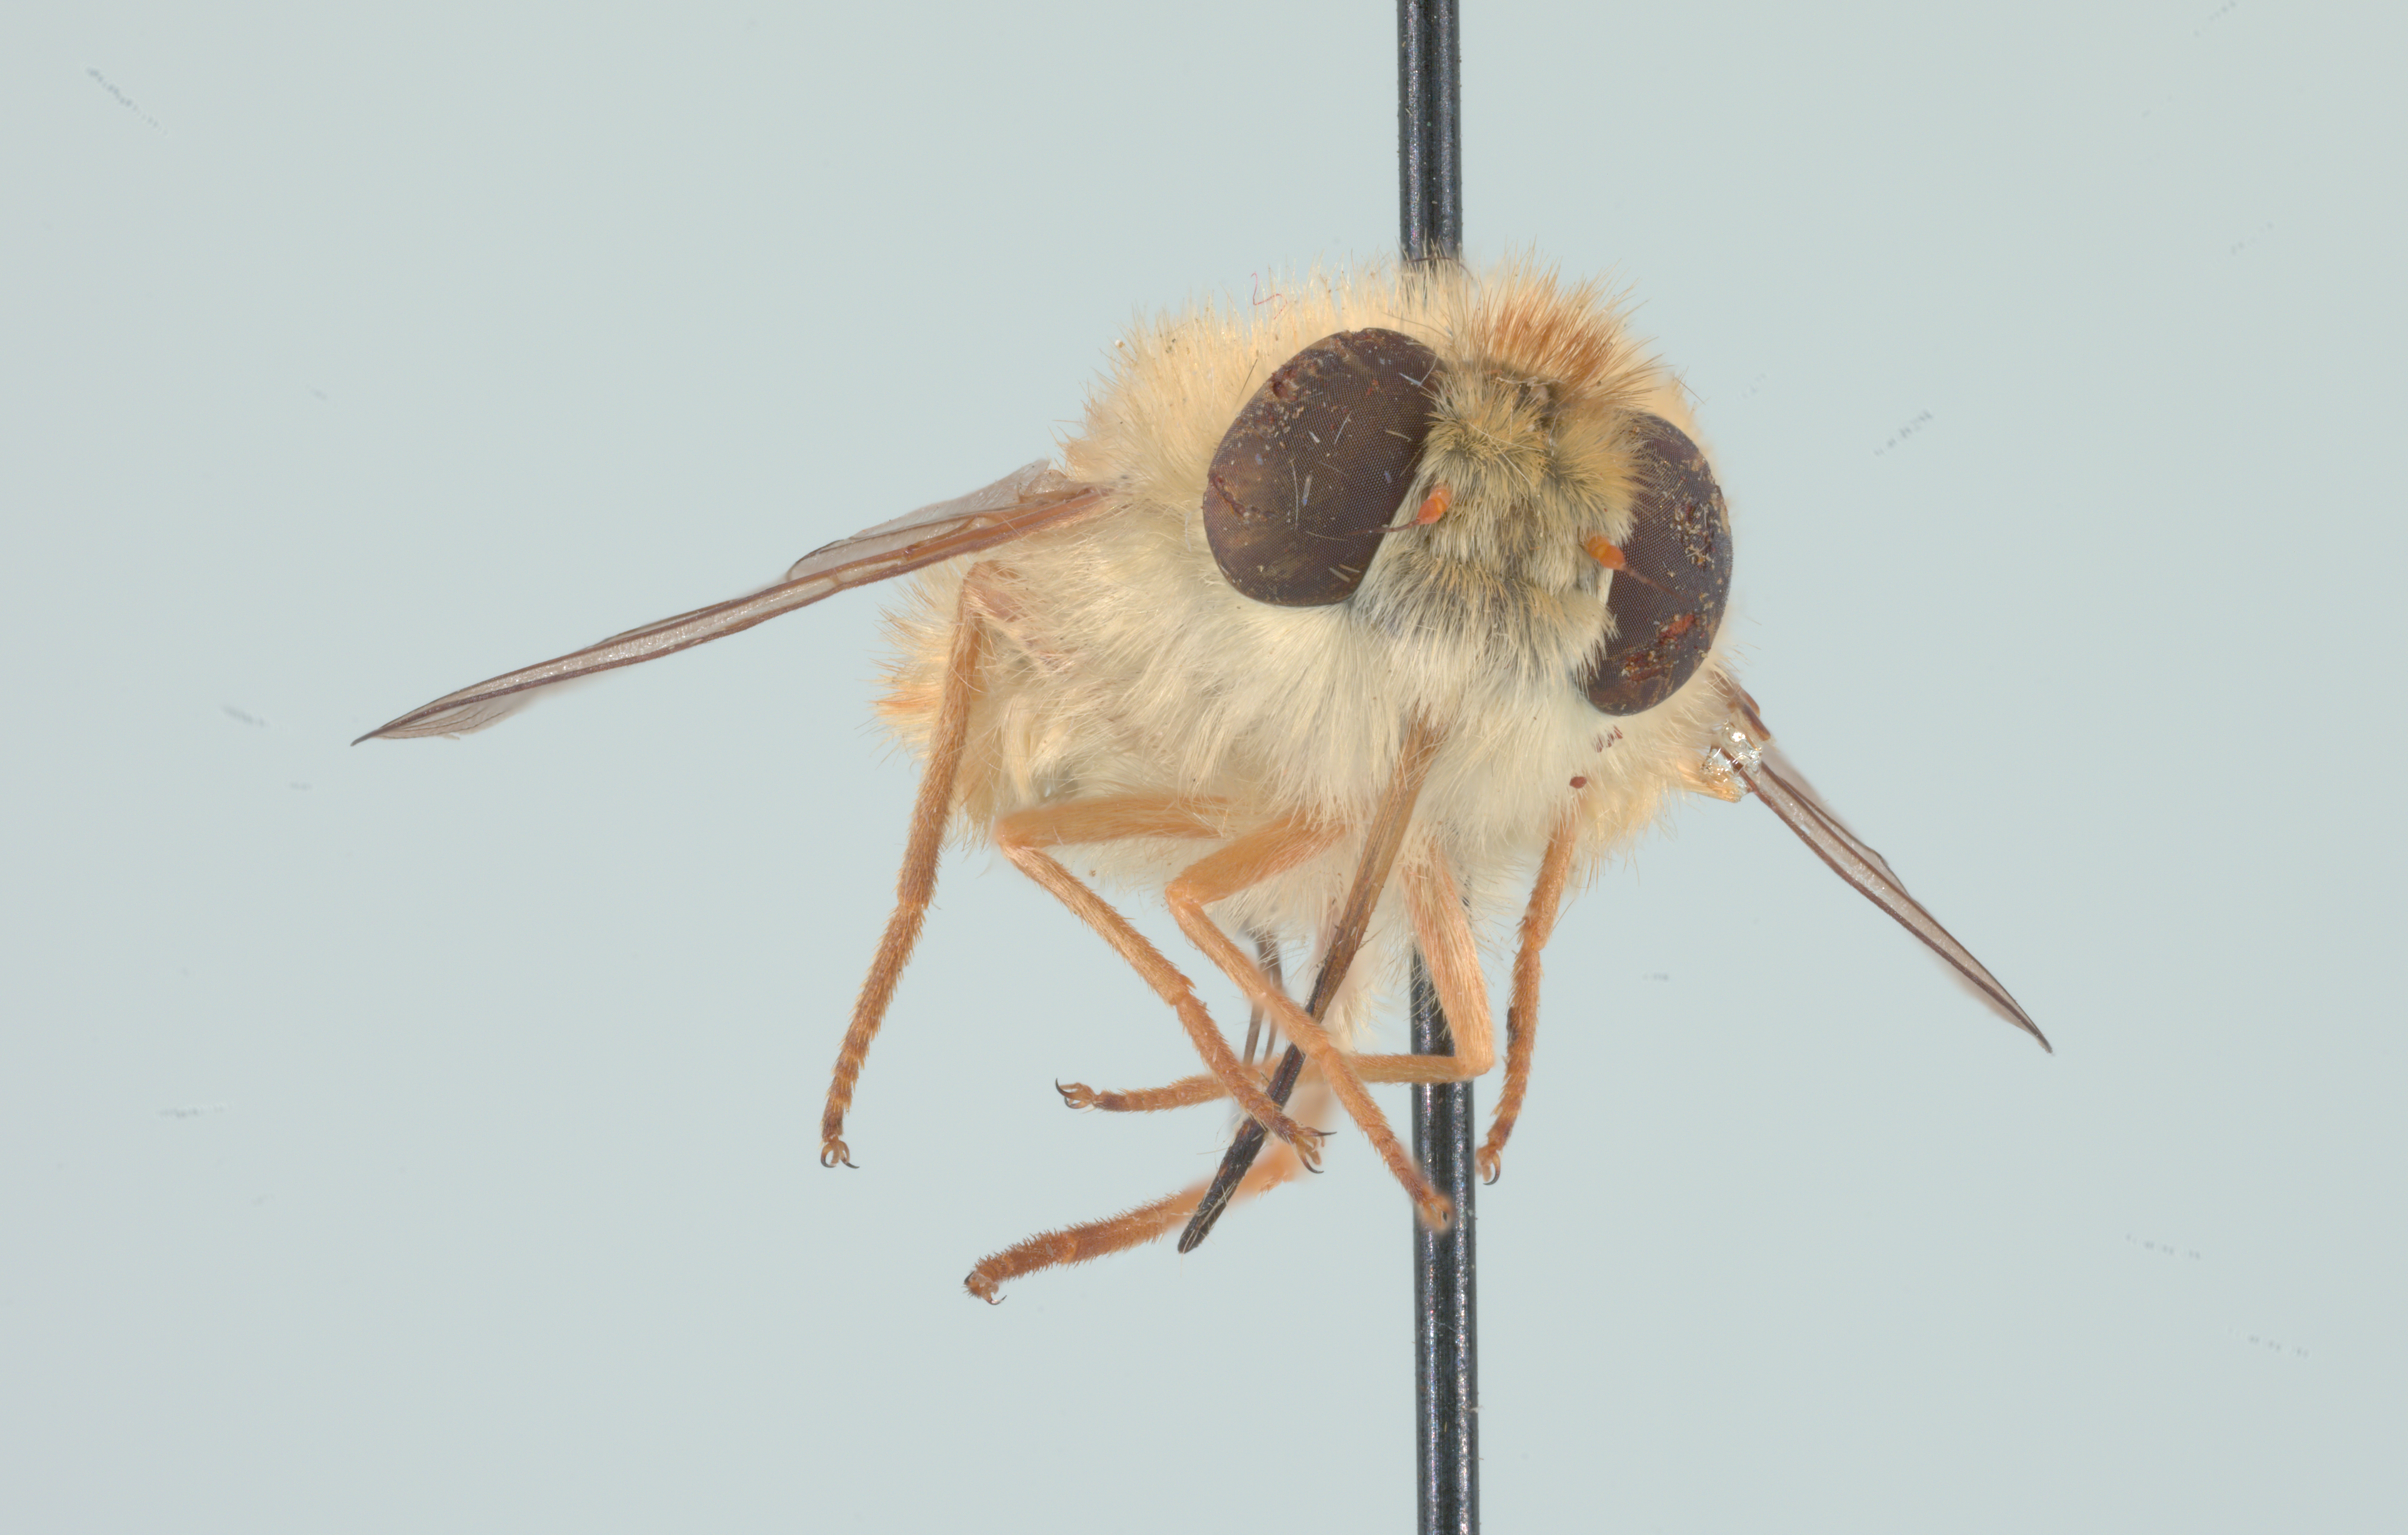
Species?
Neorhynchocephalus mendozanus
